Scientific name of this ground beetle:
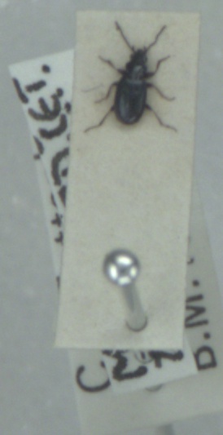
Bembidion minimum
